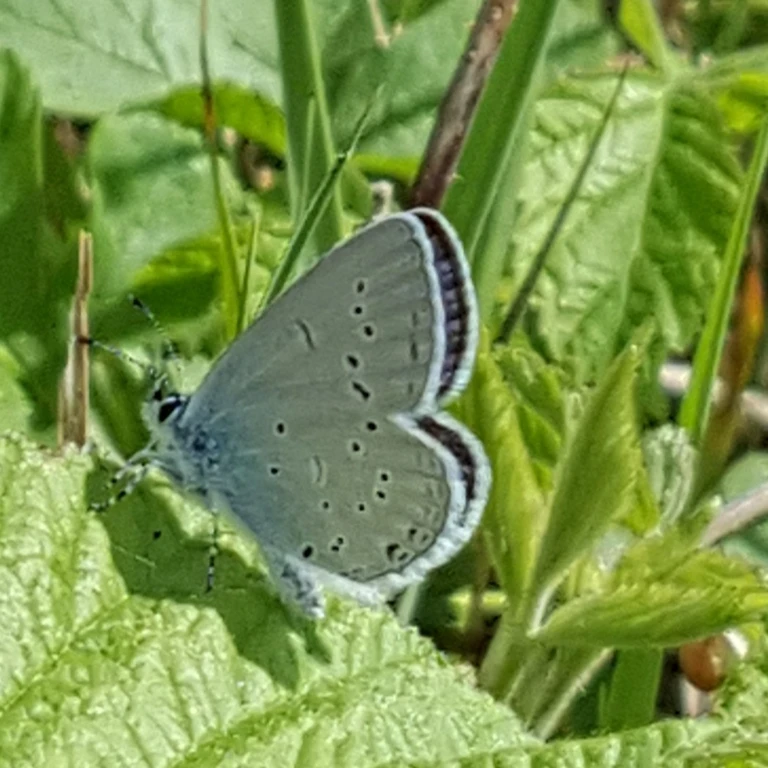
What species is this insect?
Cupido decolorata (also Elkalyce decolorata)
